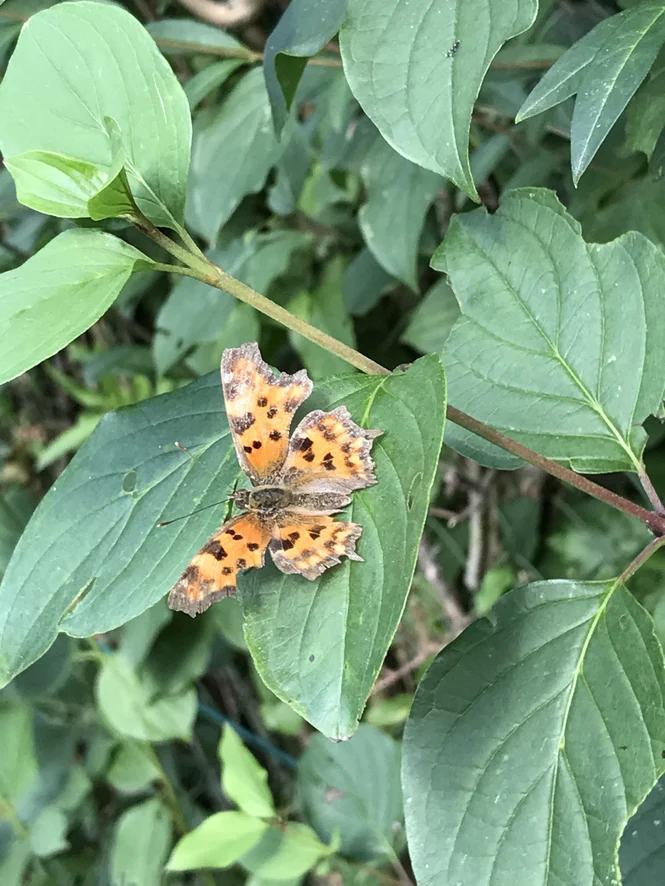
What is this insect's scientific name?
Polygonia c-album
